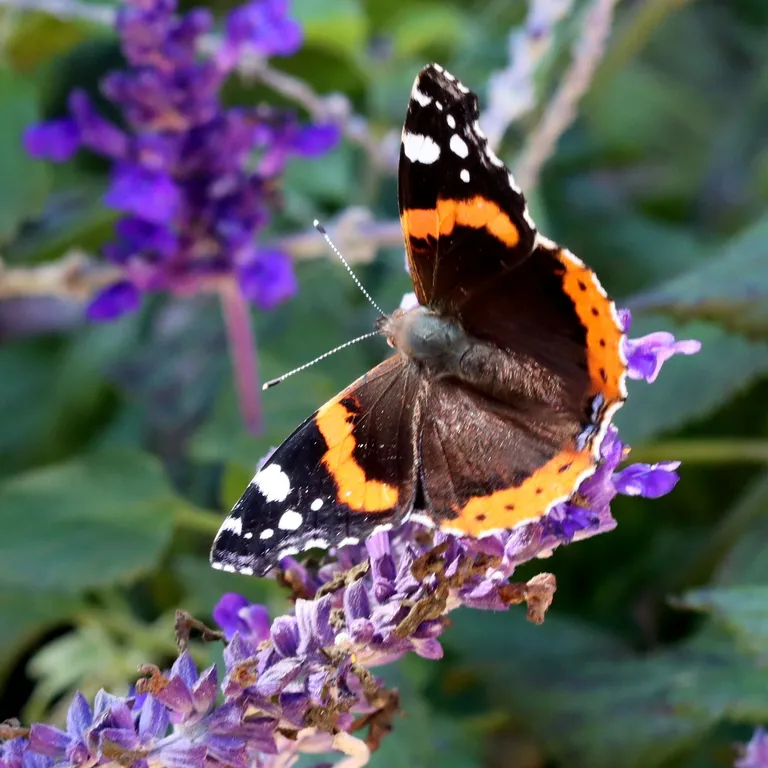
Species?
Vanessa atalanta
